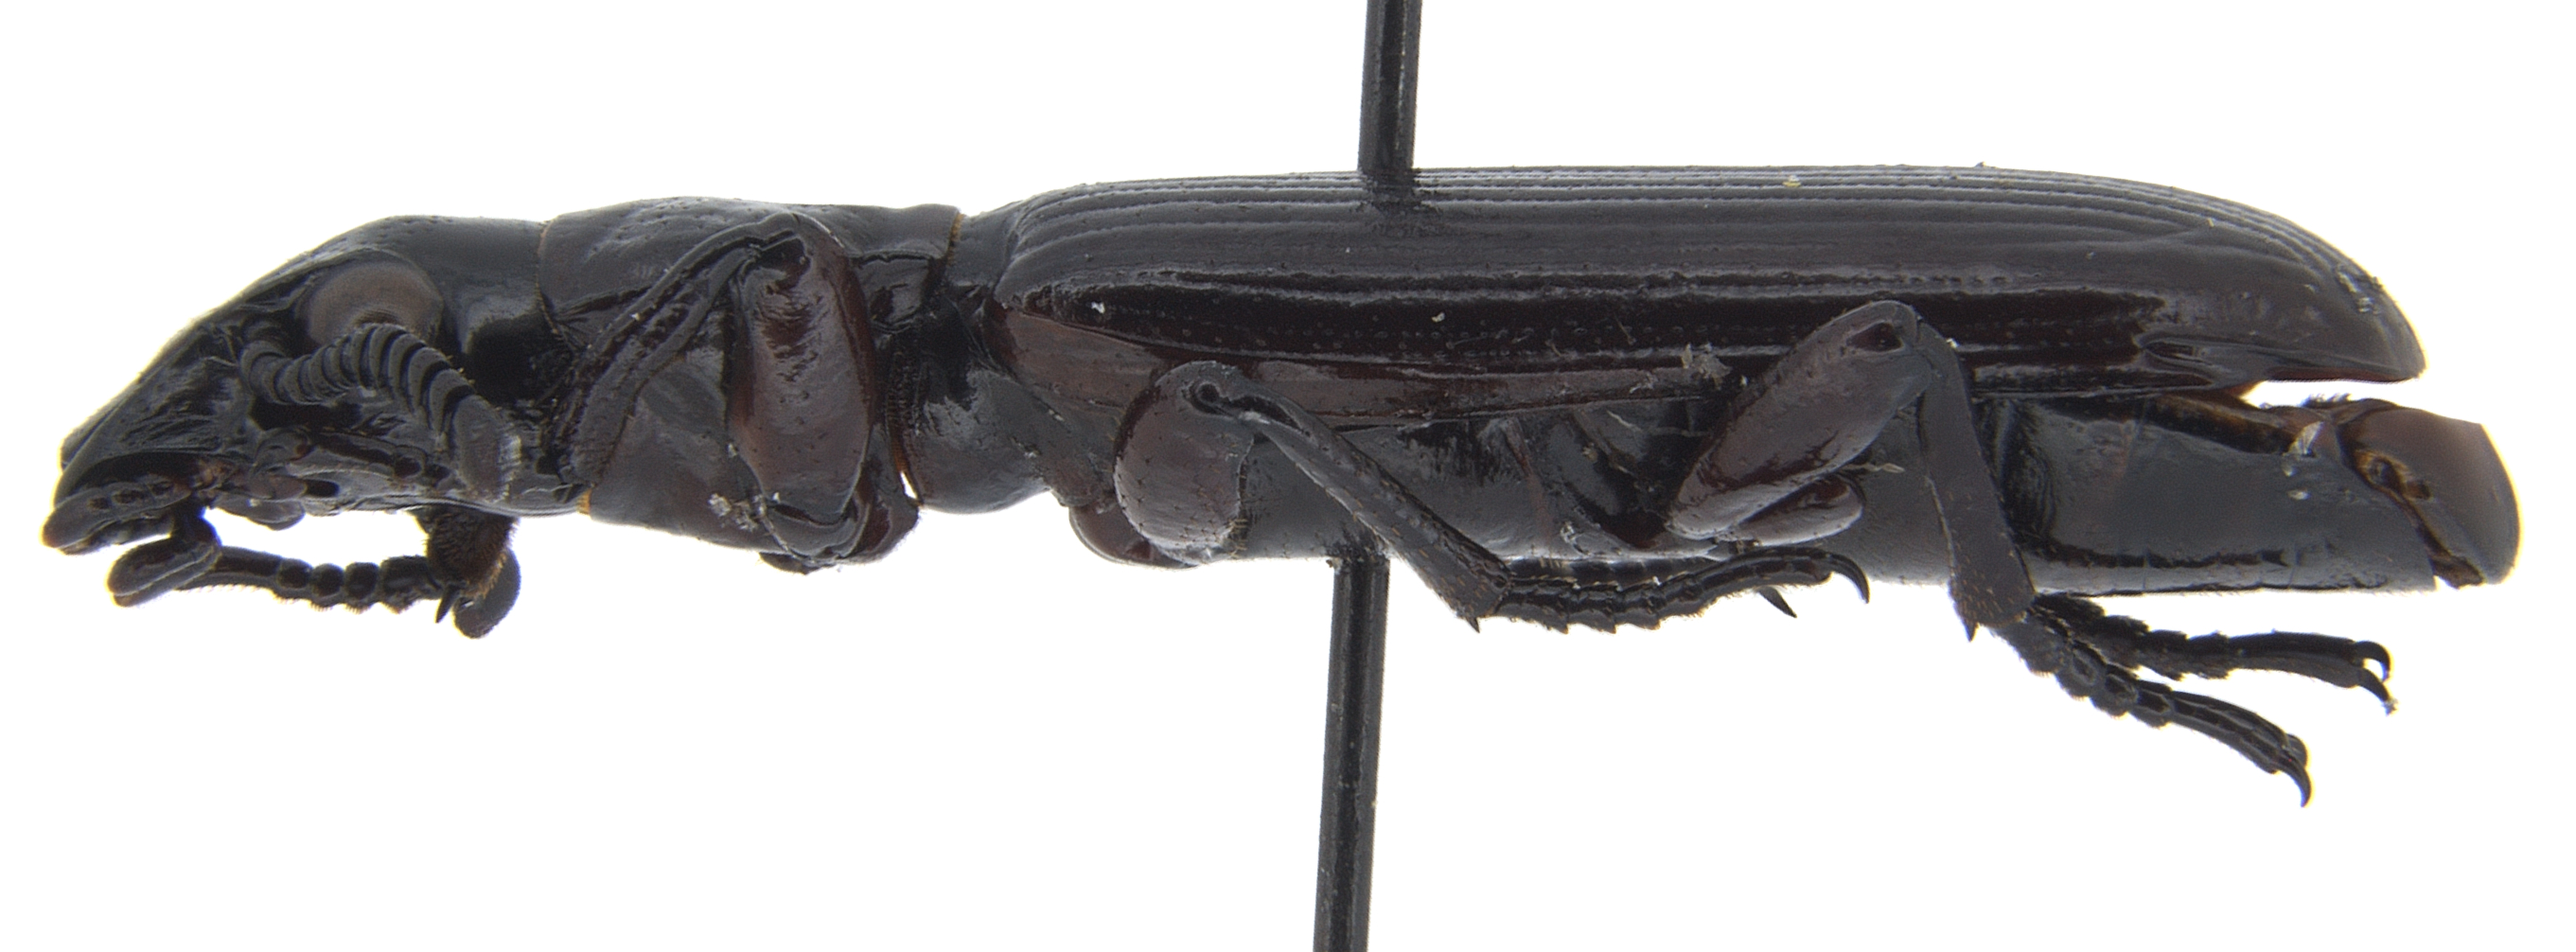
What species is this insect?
Platycerozaena panamensis
